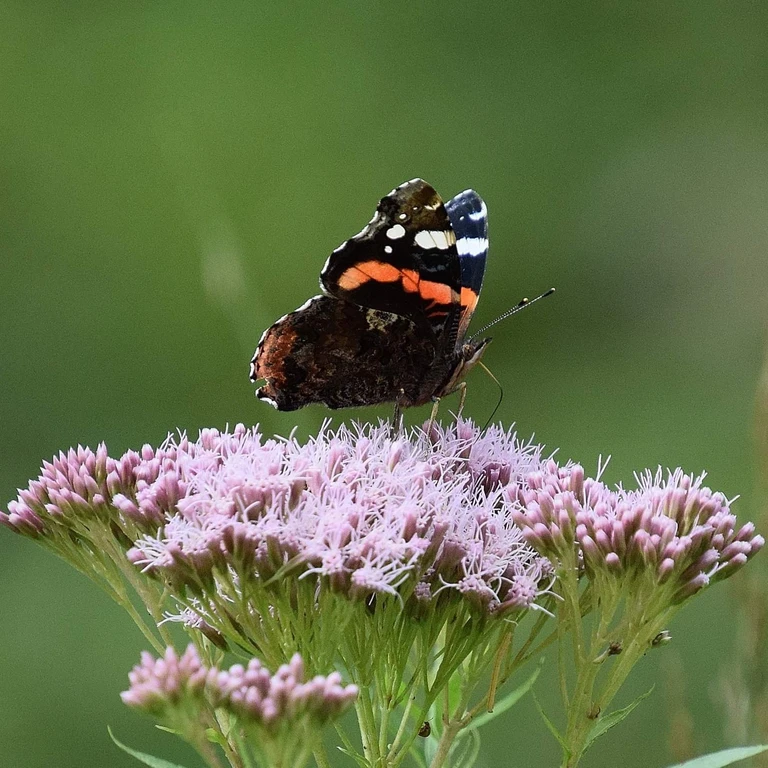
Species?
Vanessa atalanta
